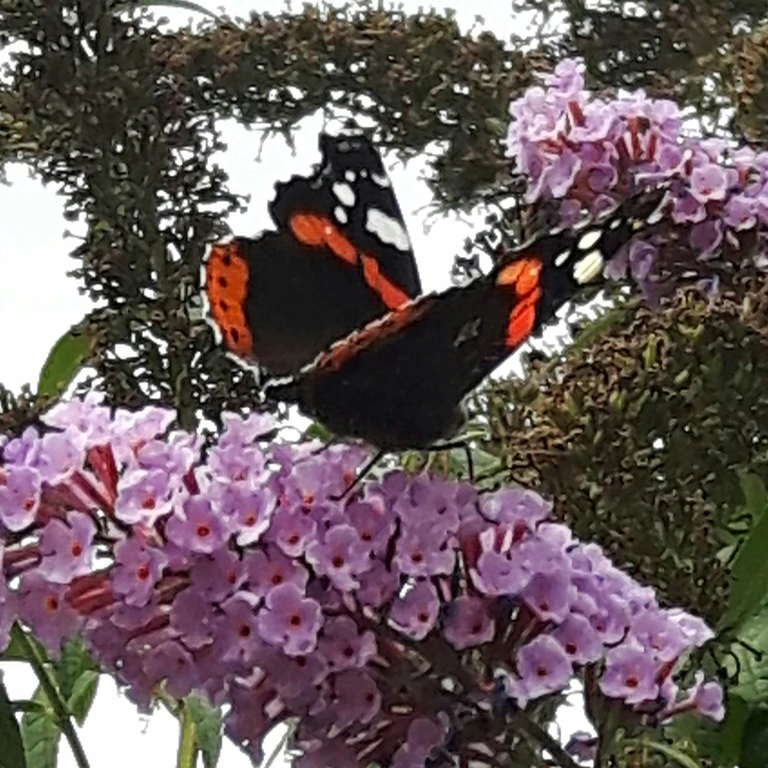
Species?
Vanessa atalanta
